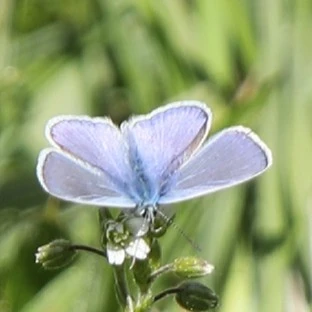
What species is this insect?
Polyommatus icarus
